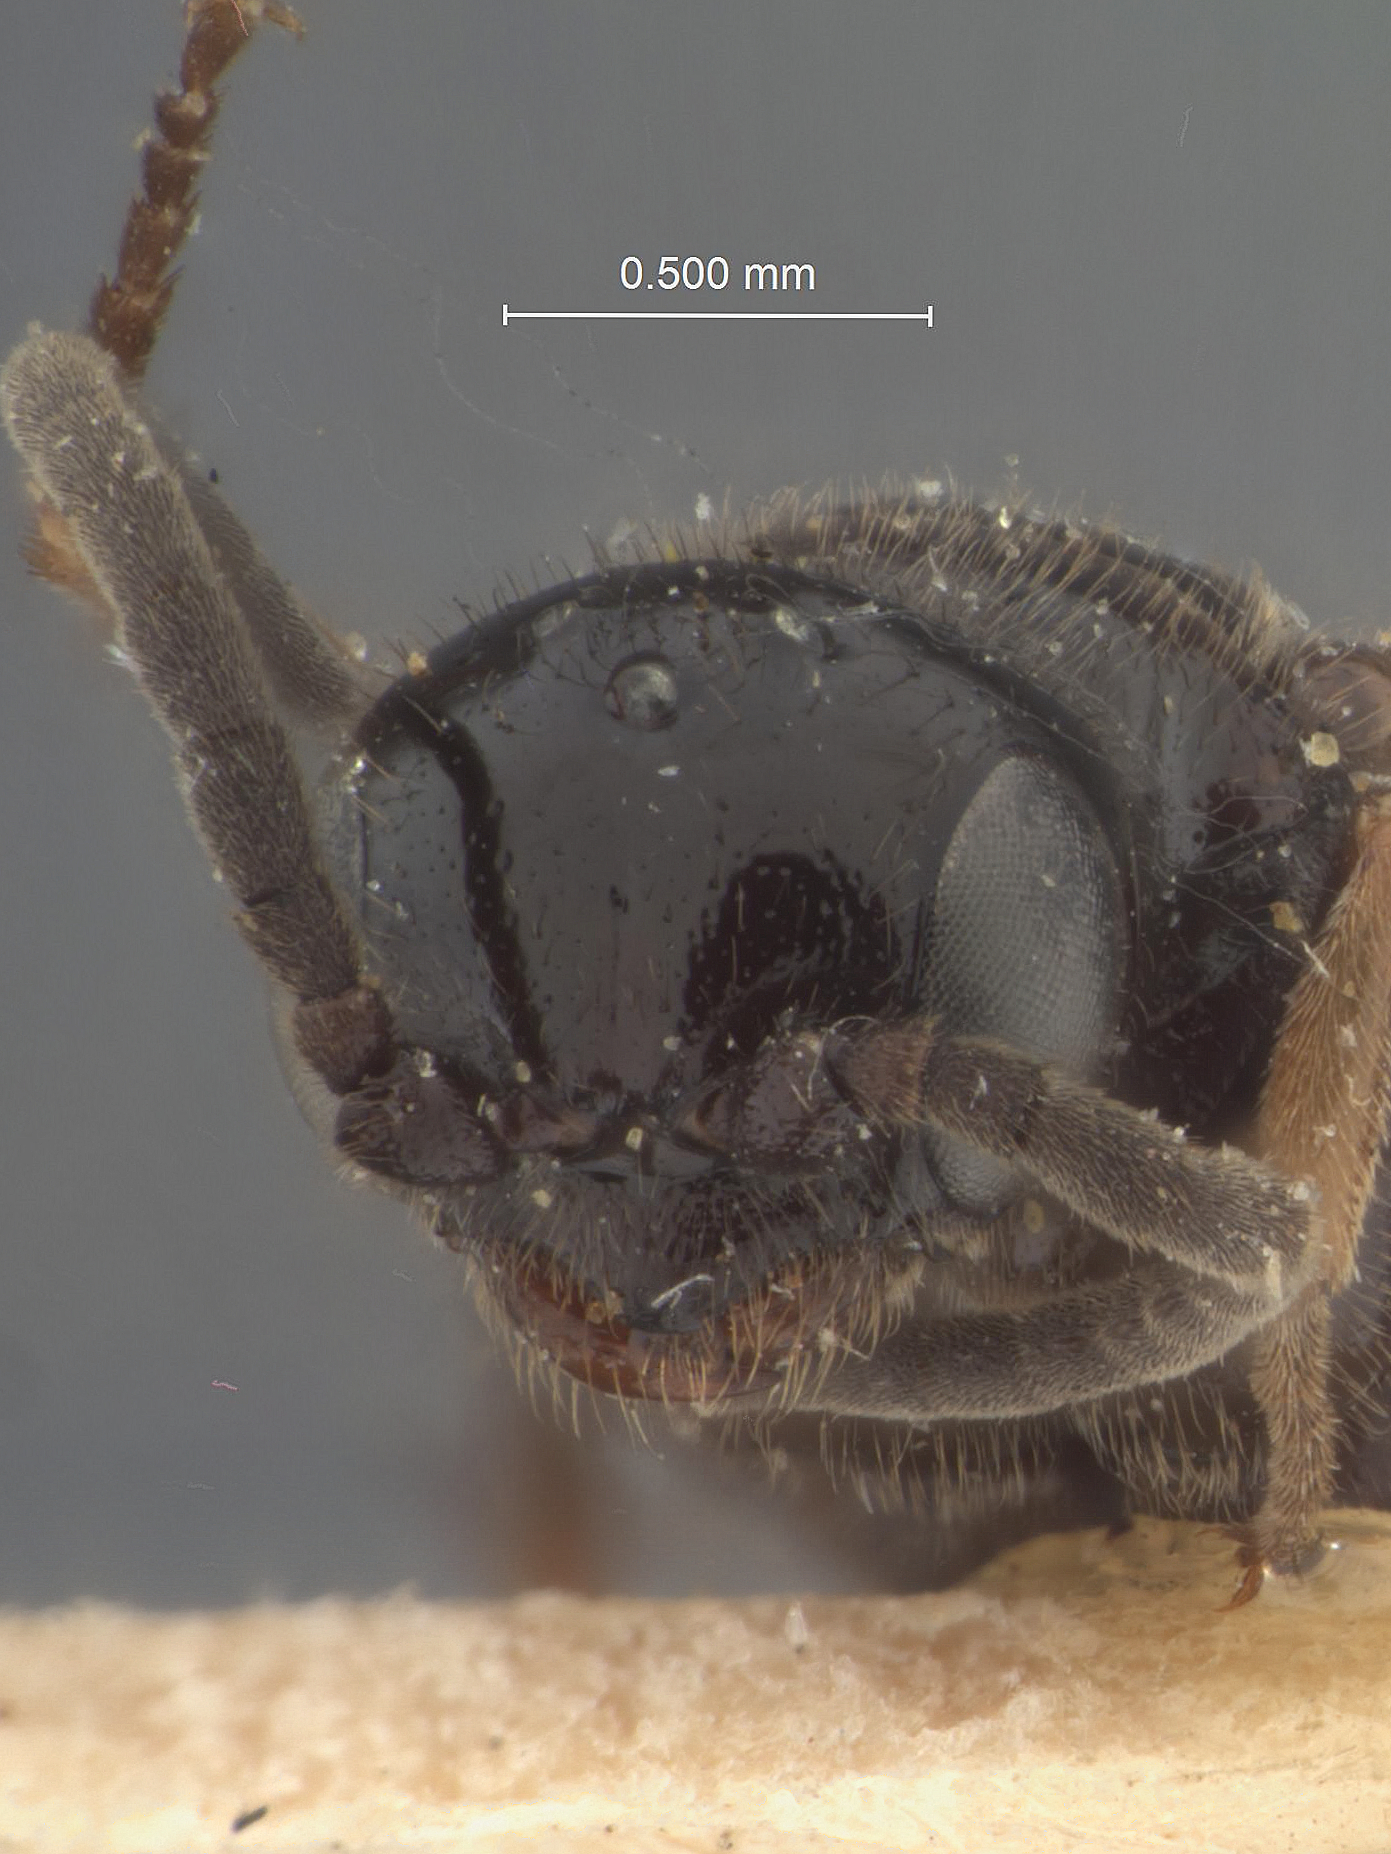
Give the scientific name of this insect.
Sierolomorpha nigrescens
